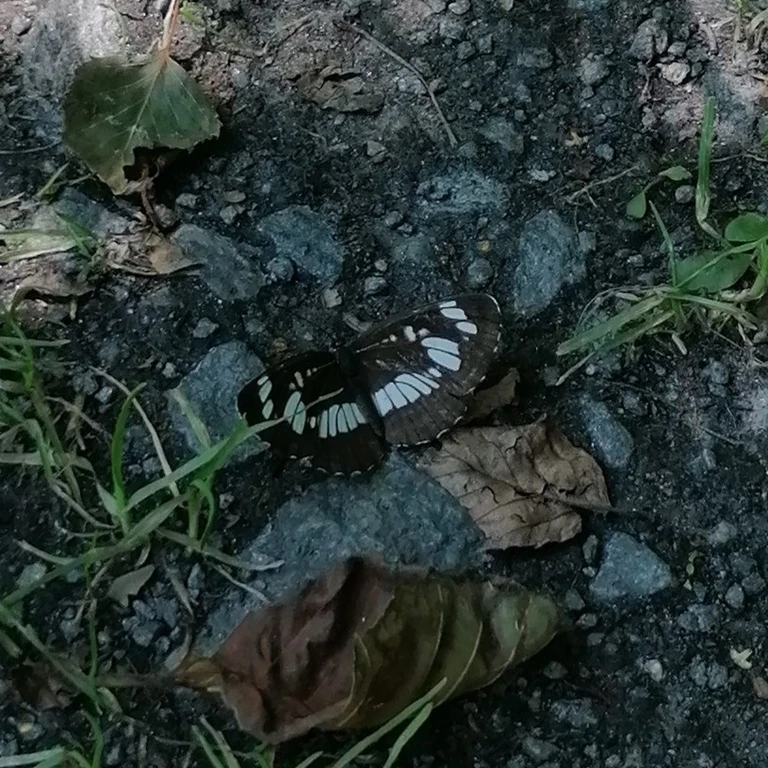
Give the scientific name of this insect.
Neptis rivularis
